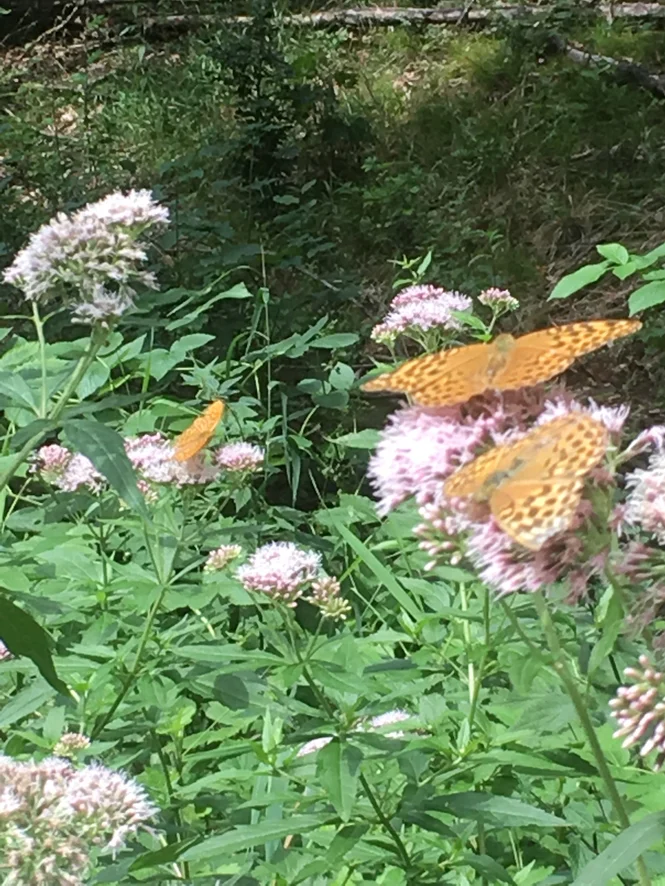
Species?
Argynnis paphia
